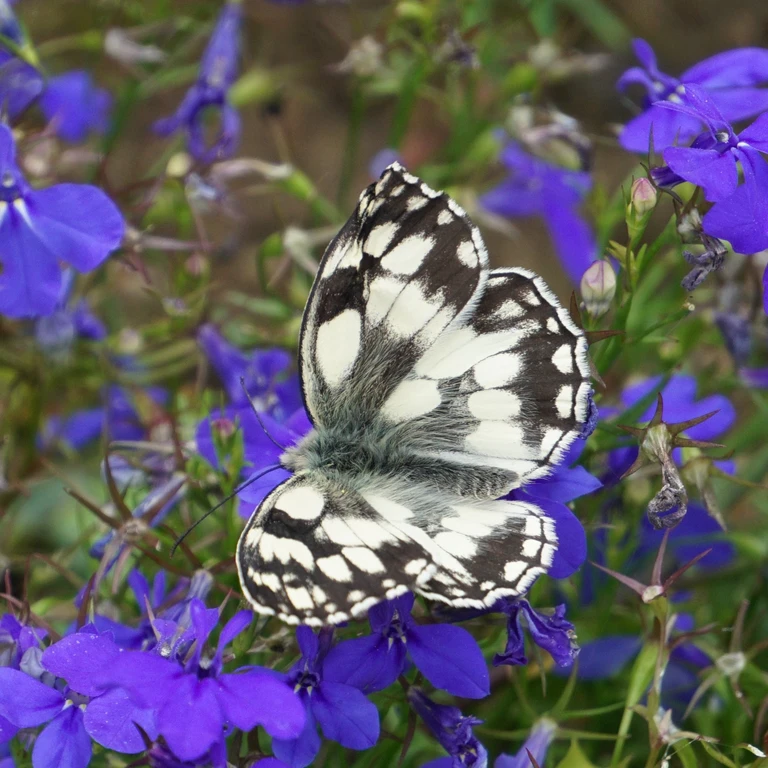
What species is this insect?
Melanargia galathea
